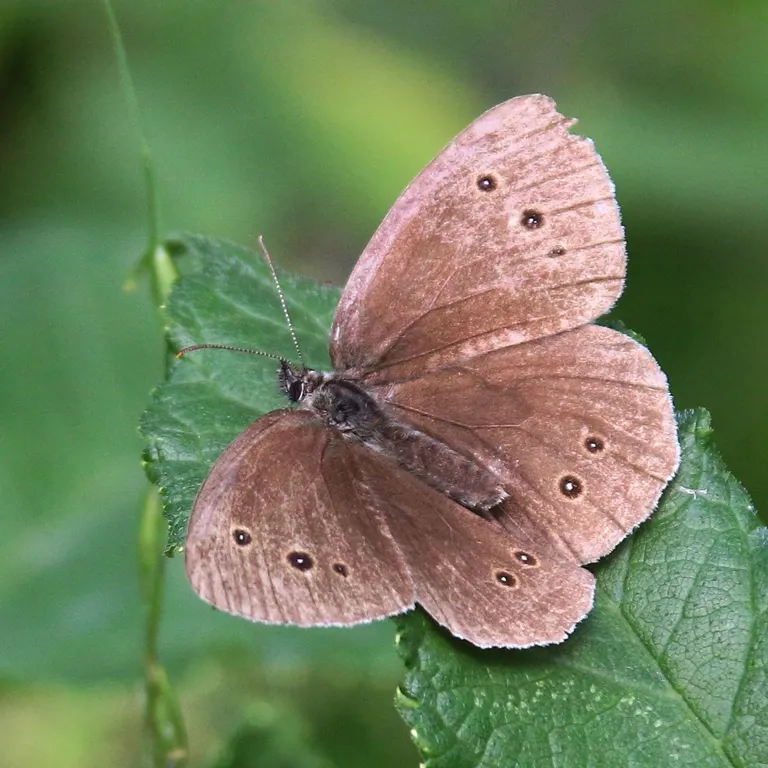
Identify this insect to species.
Aphantopus hyperantus
